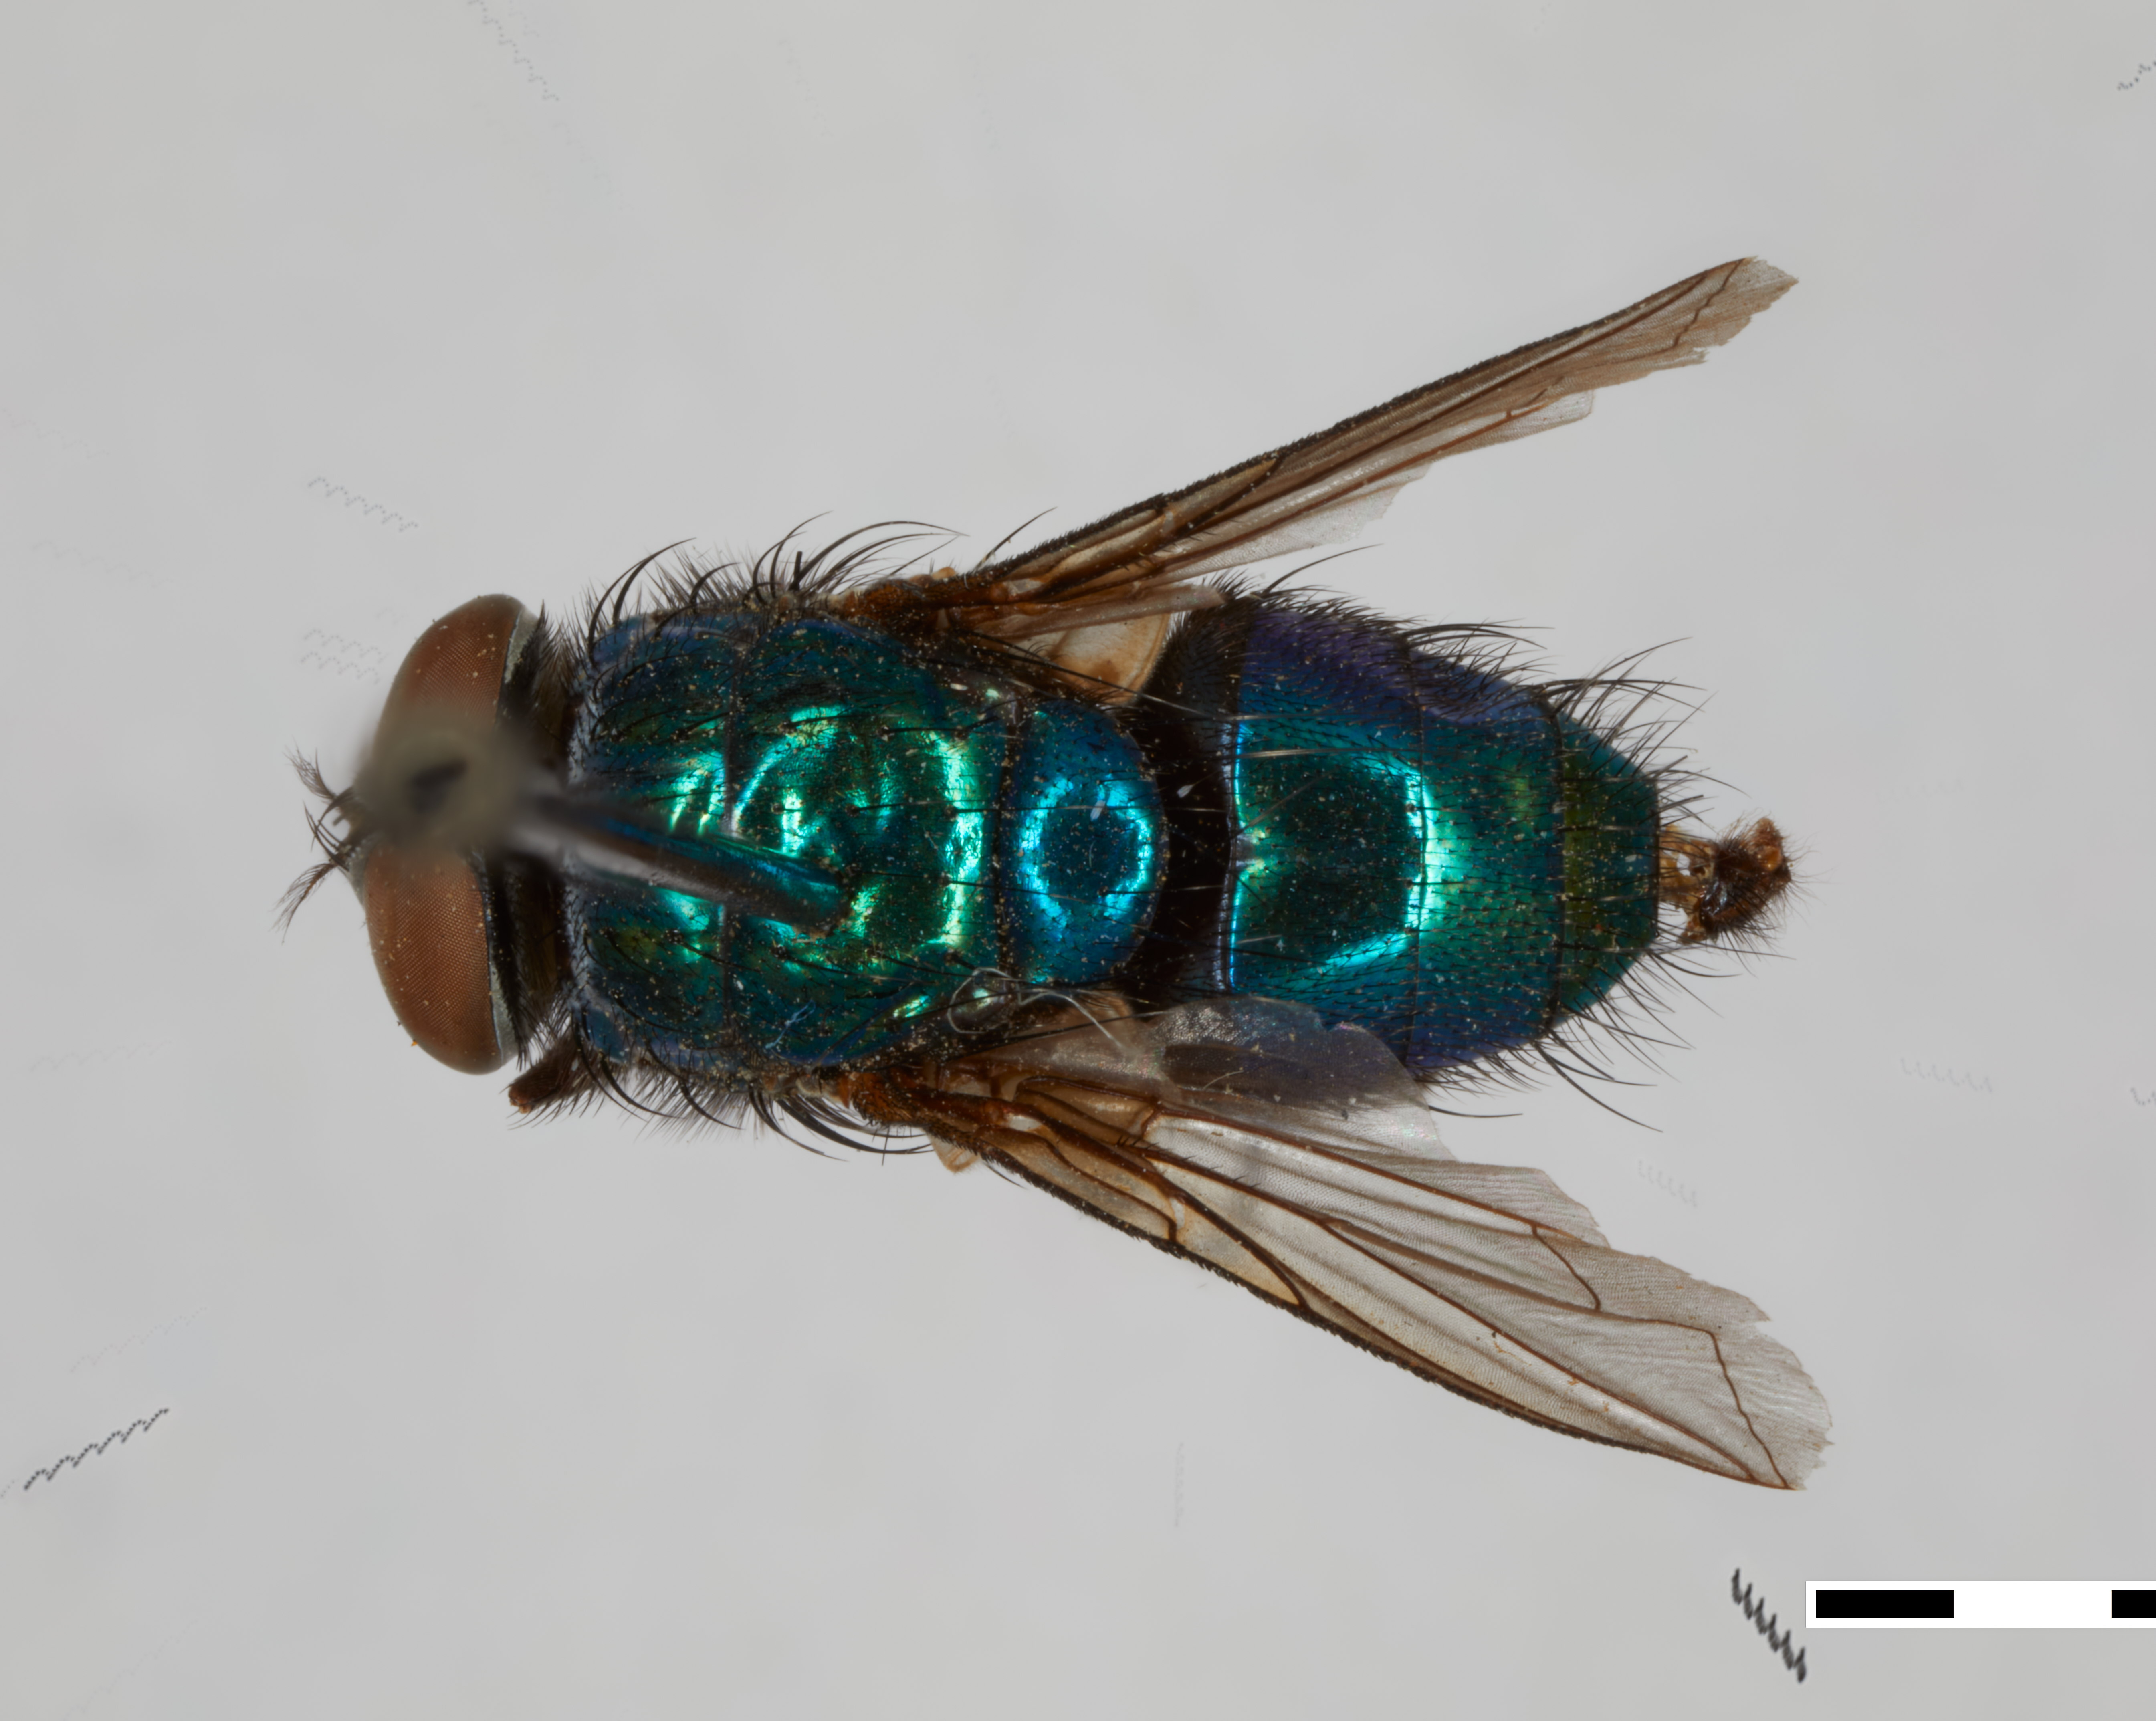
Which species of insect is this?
Lucilia thatuna (also Bufolucilia thatuna)
